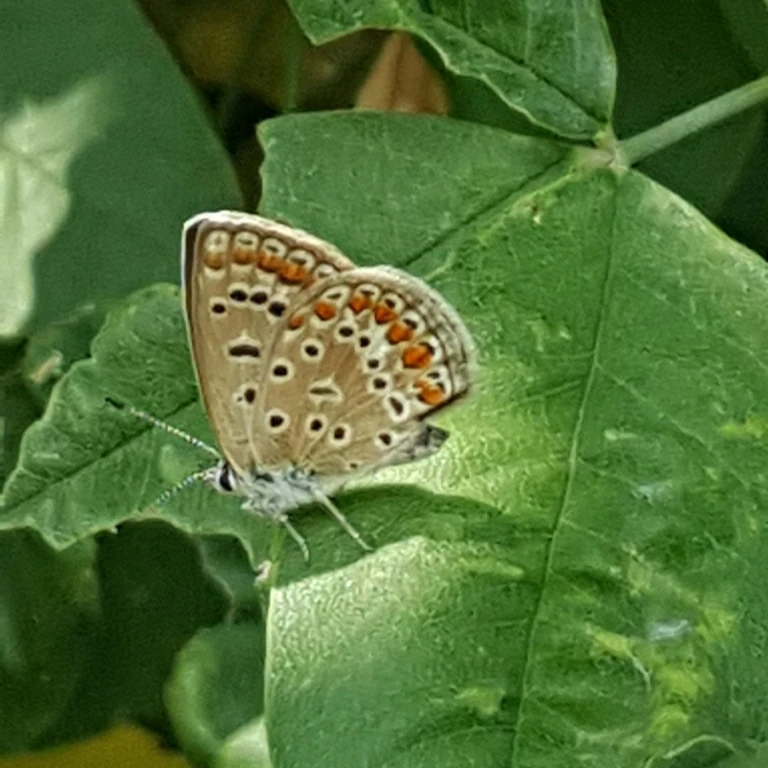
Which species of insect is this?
Polyommatus icarus
